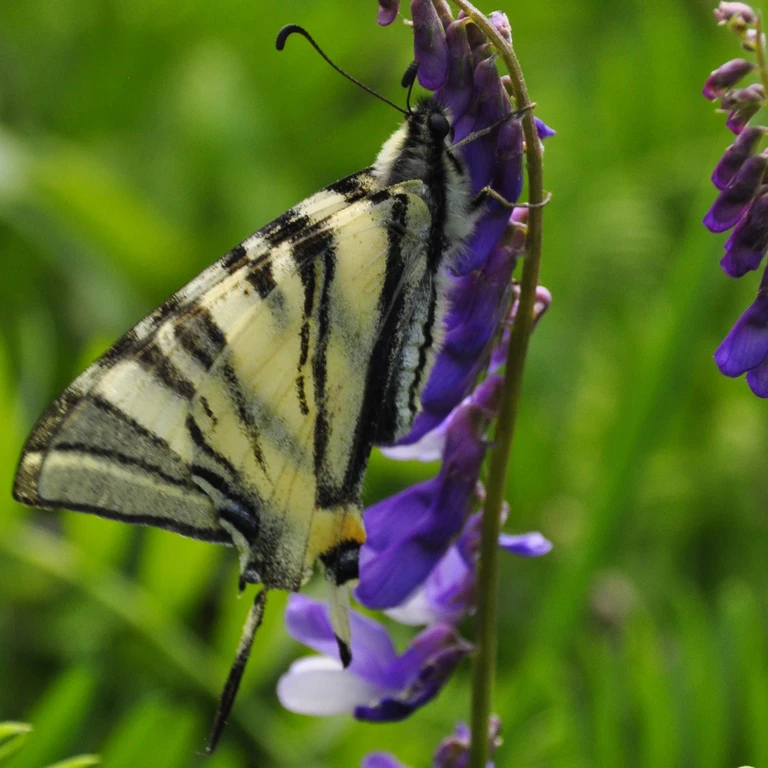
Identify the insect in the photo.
Iphiclides podalirius
